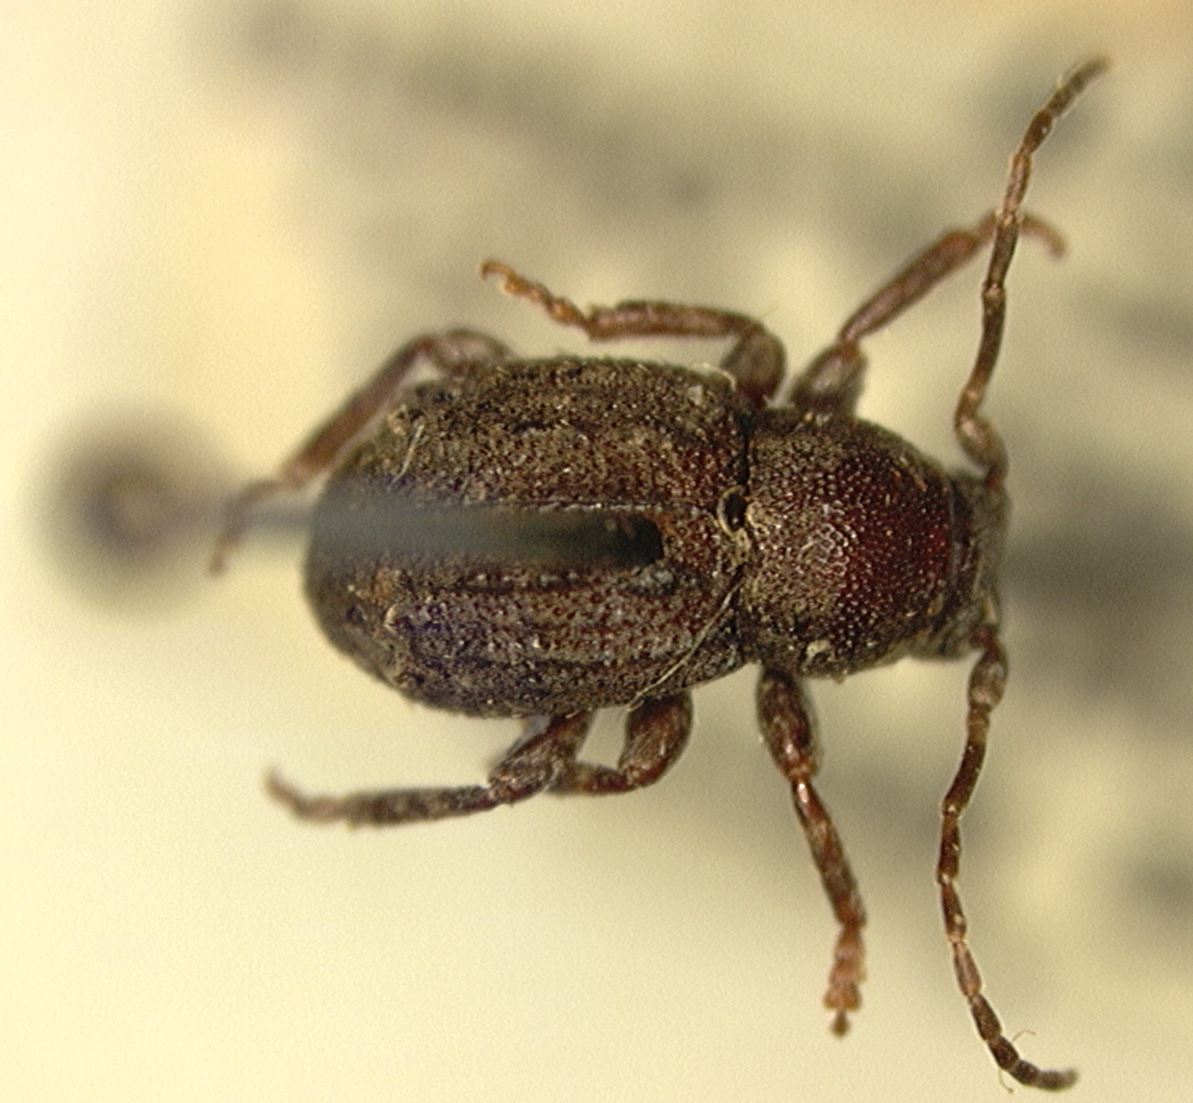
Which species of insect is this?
Nanilla tuberculata
